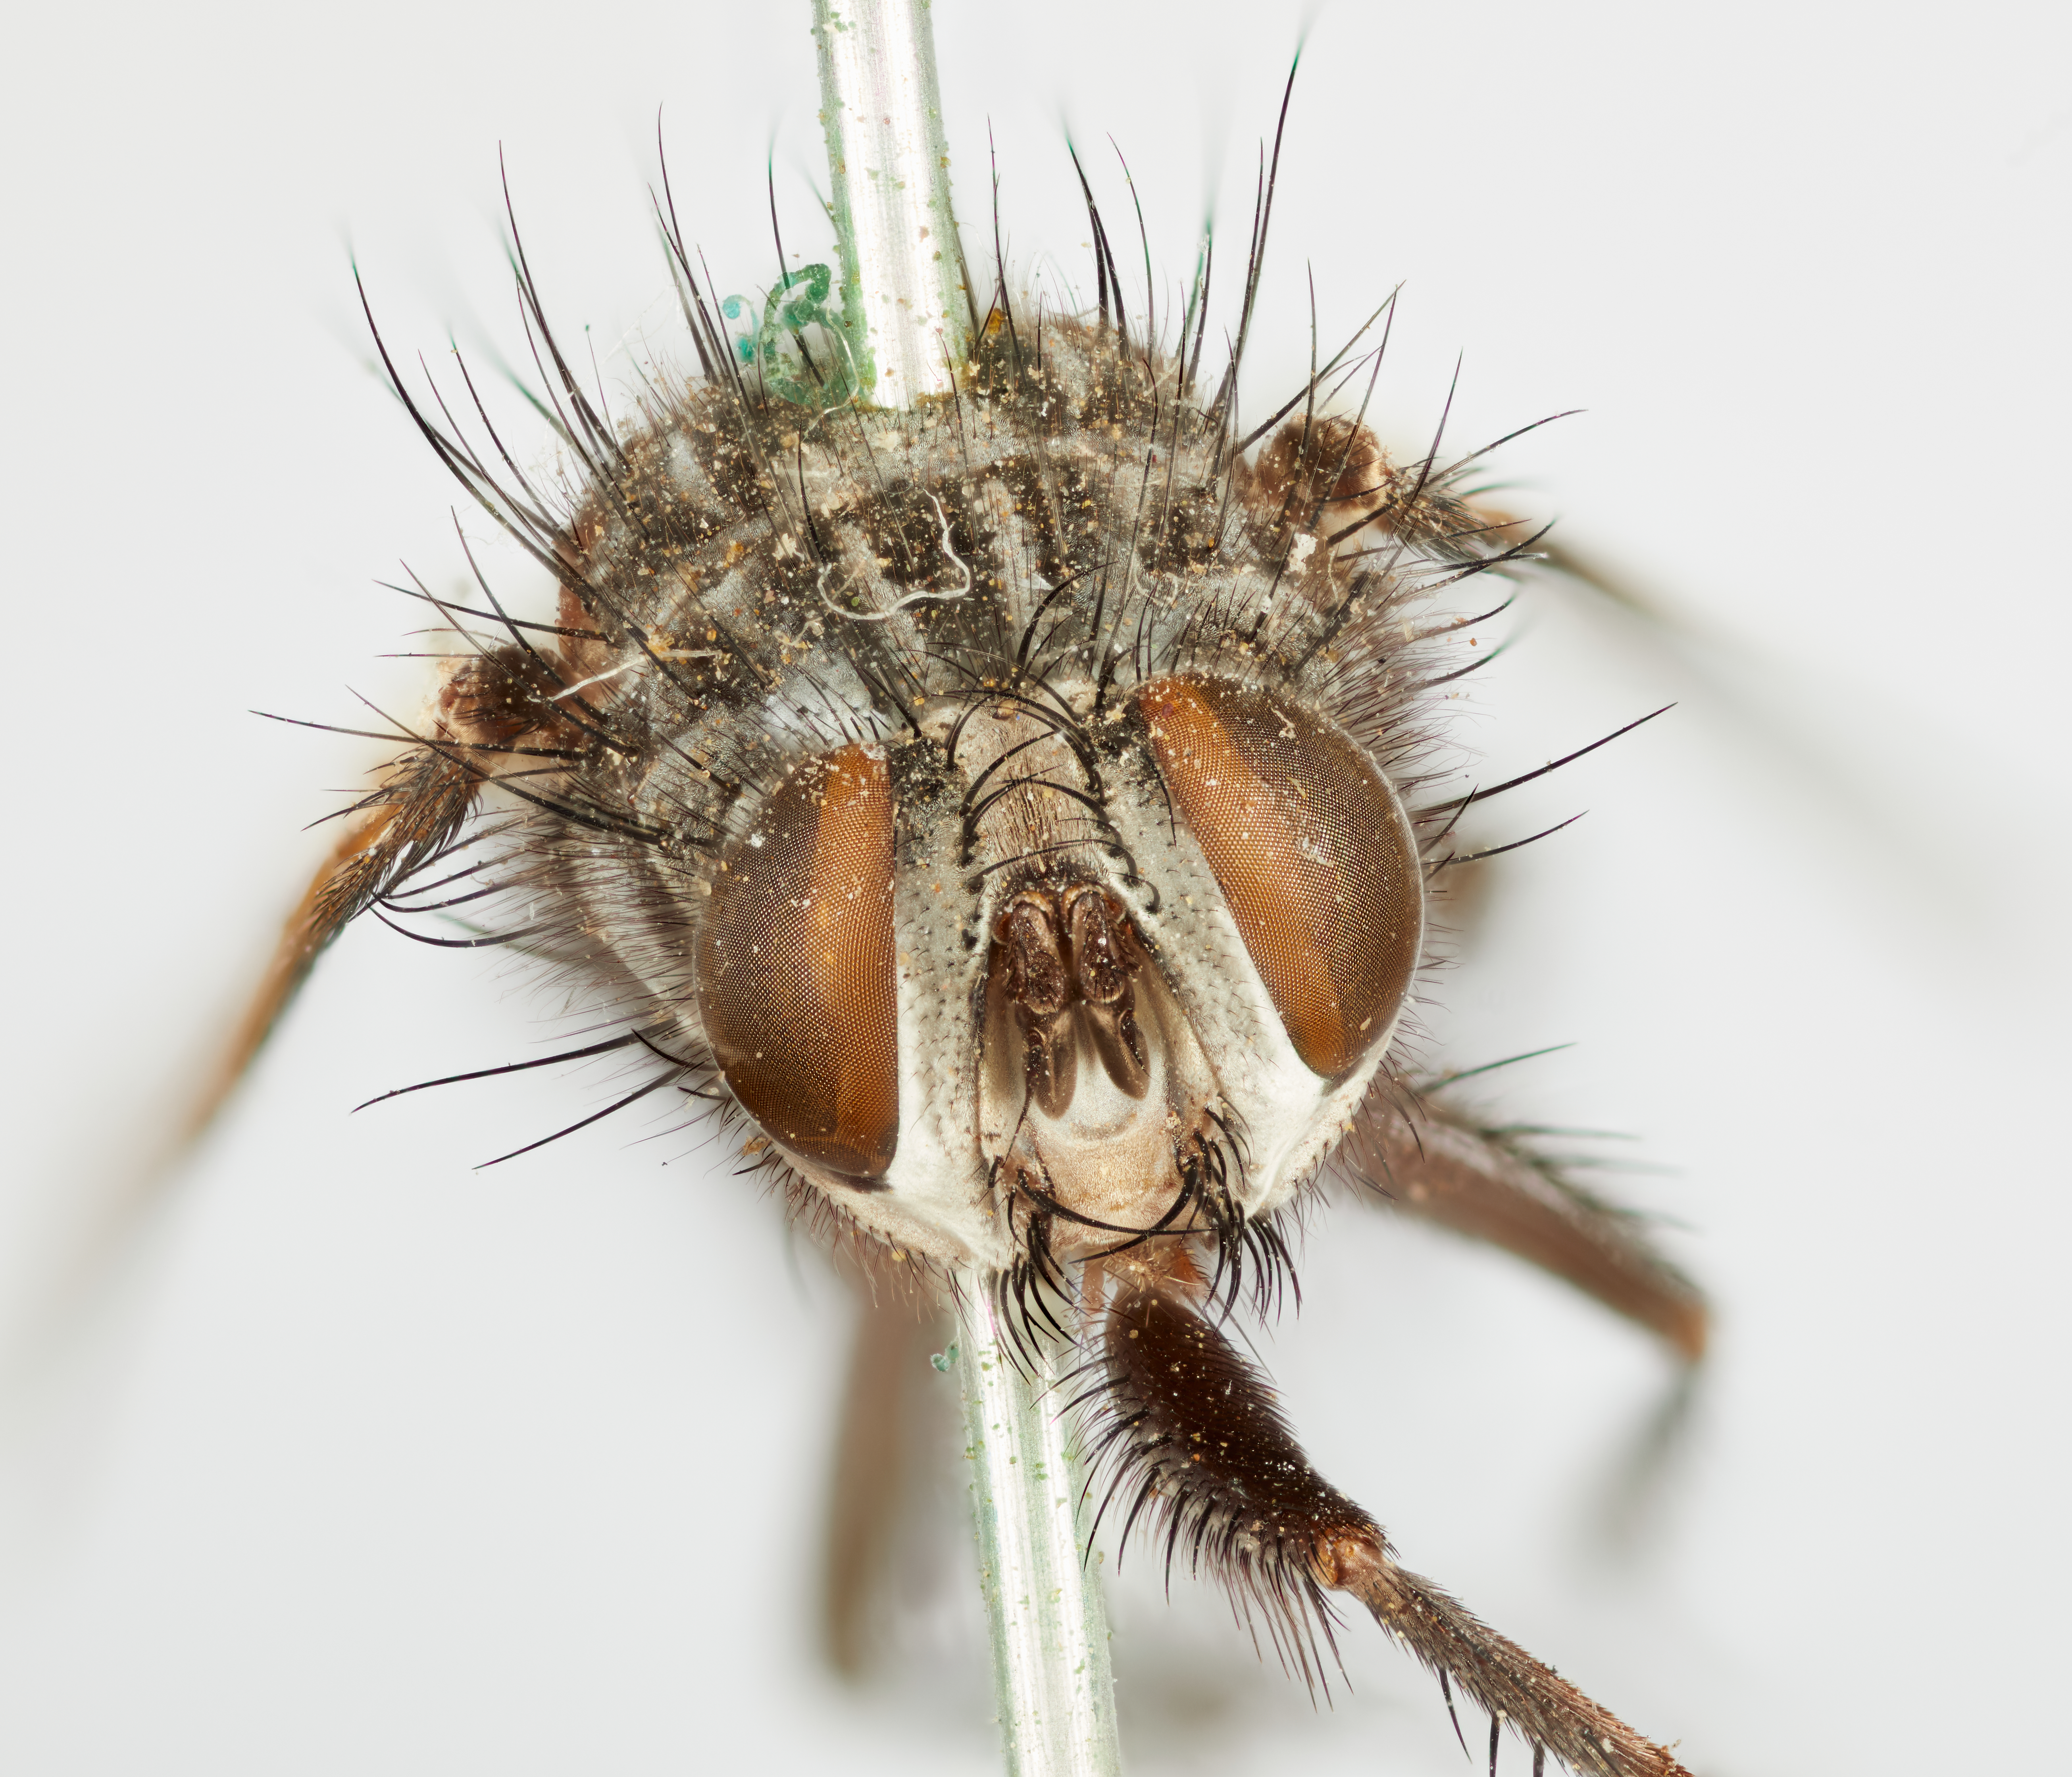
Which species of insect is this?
Amobia californica
